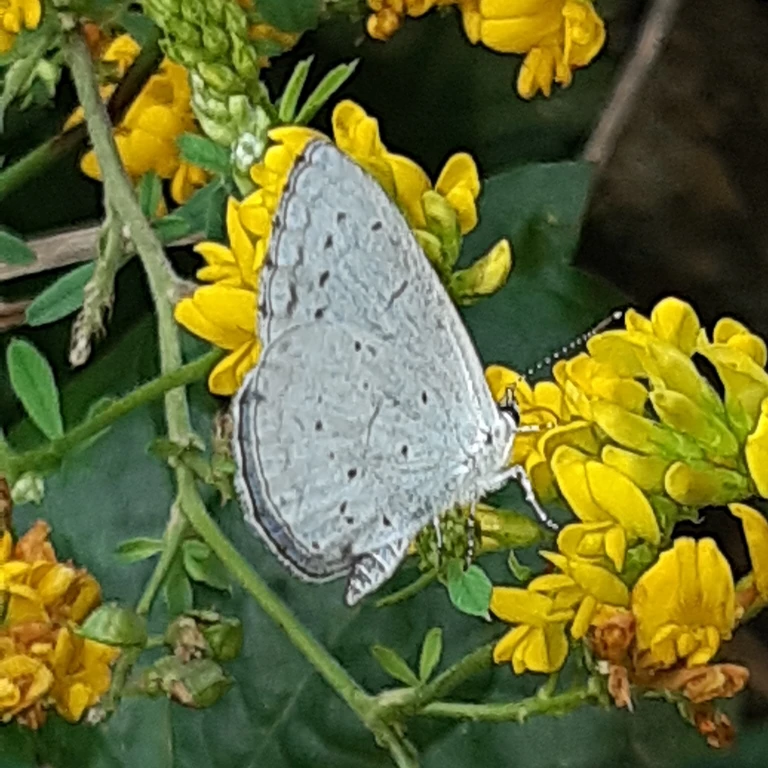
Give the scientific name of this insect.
Celastrina argiolus
